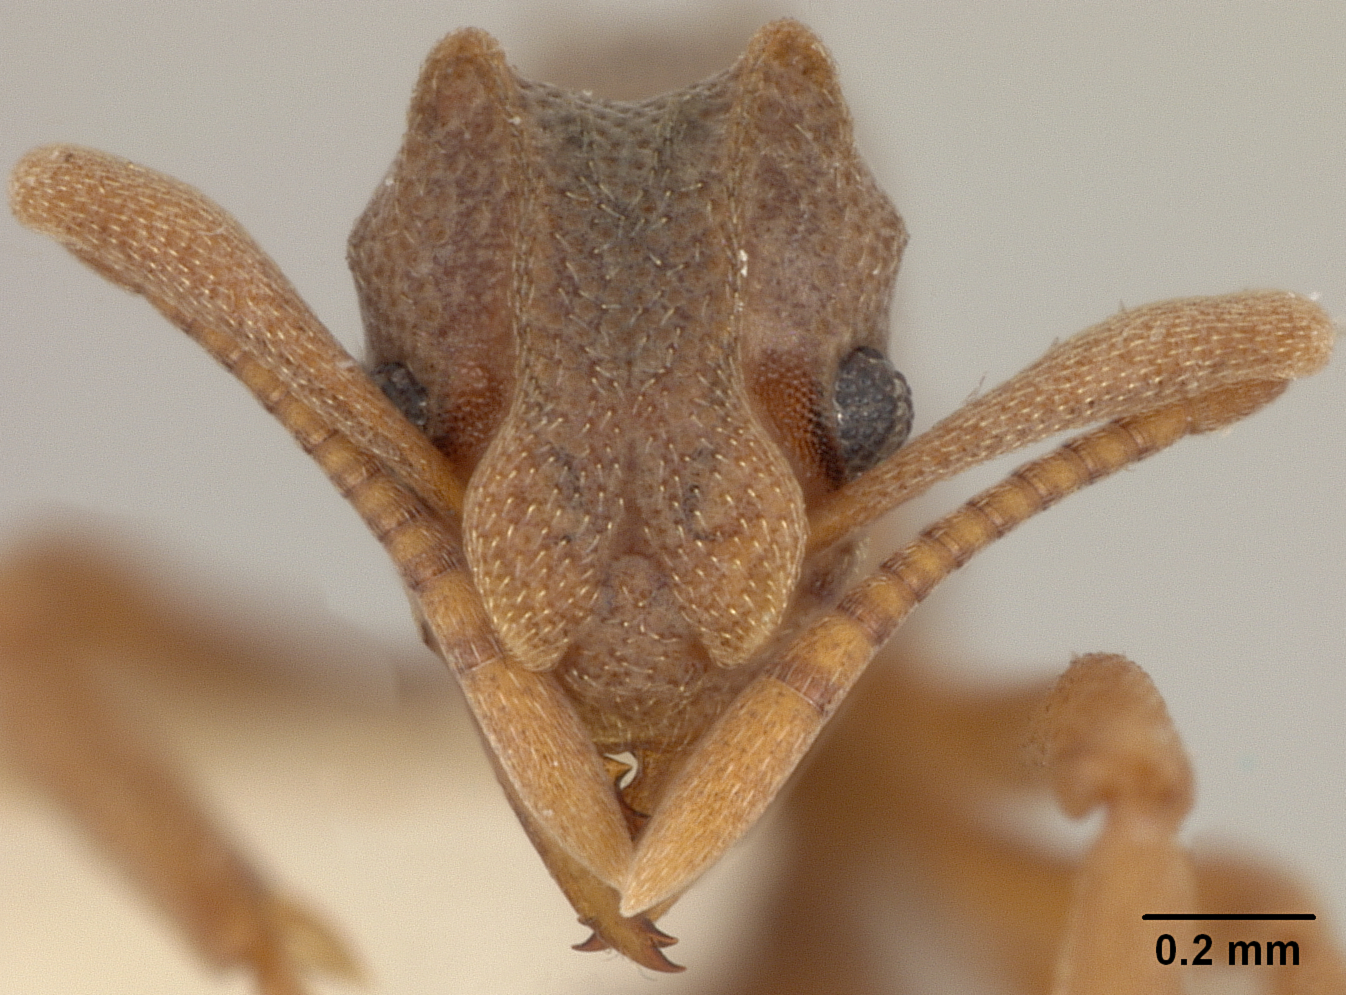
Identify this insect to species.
Cyphomyrmex muelleri
